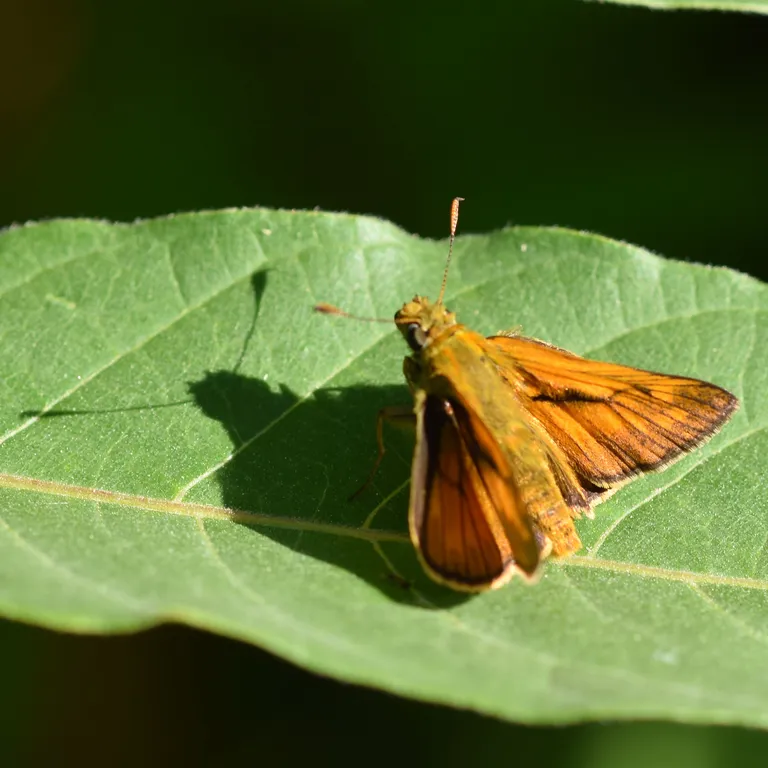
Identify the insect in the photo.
Ochlodes sylvanus (also Ochlodes venata)
